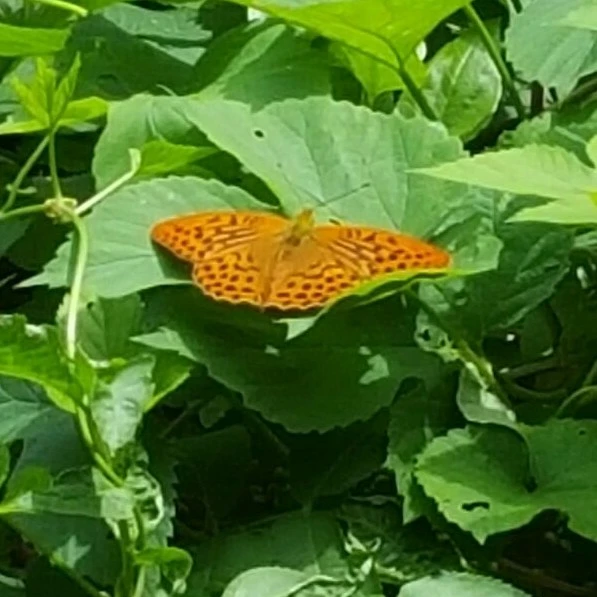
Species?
Argynnis paphia
